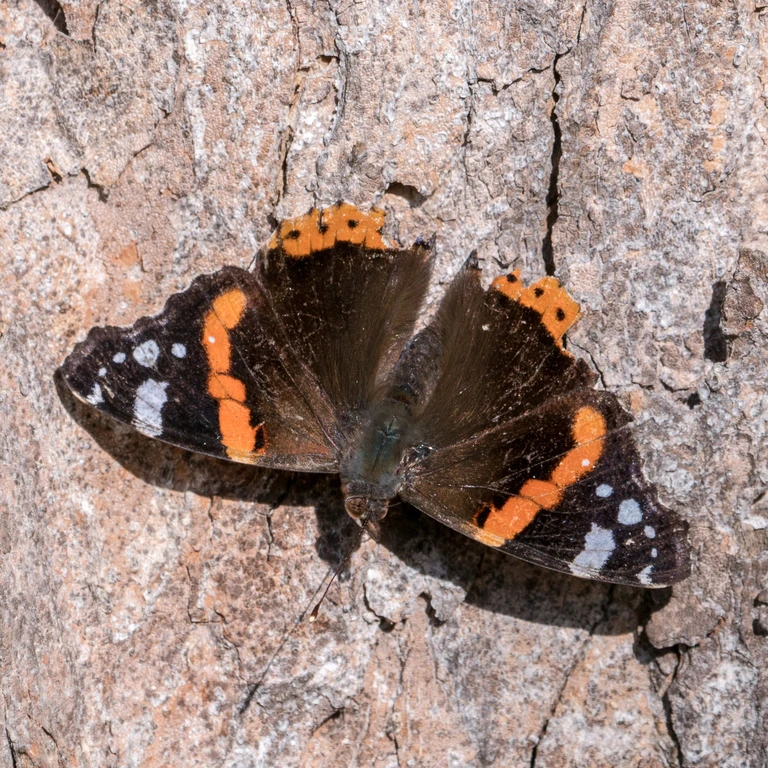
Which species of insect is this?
Vanessa atalanta
